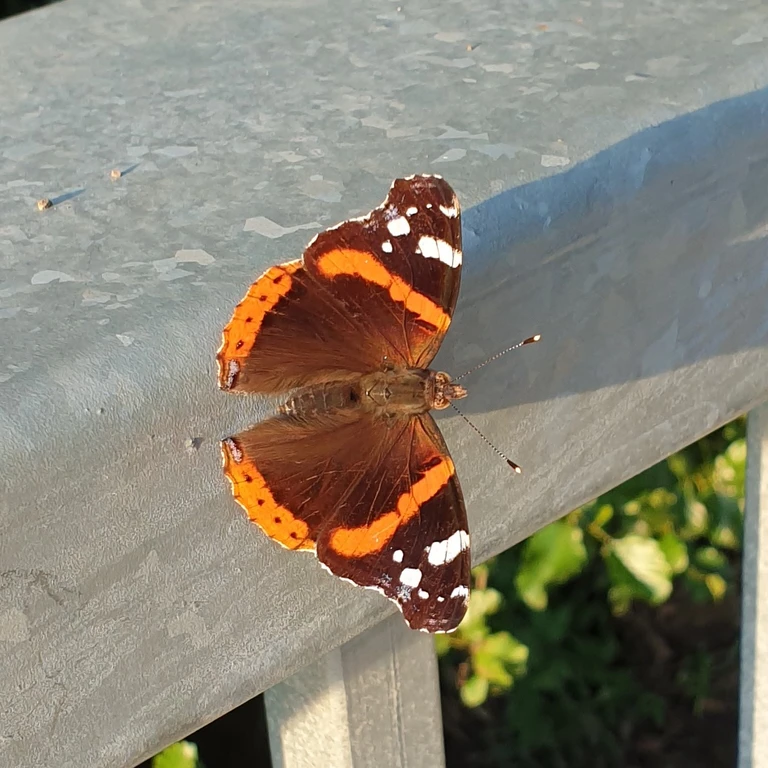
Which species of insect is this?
Vanessa atalanta
